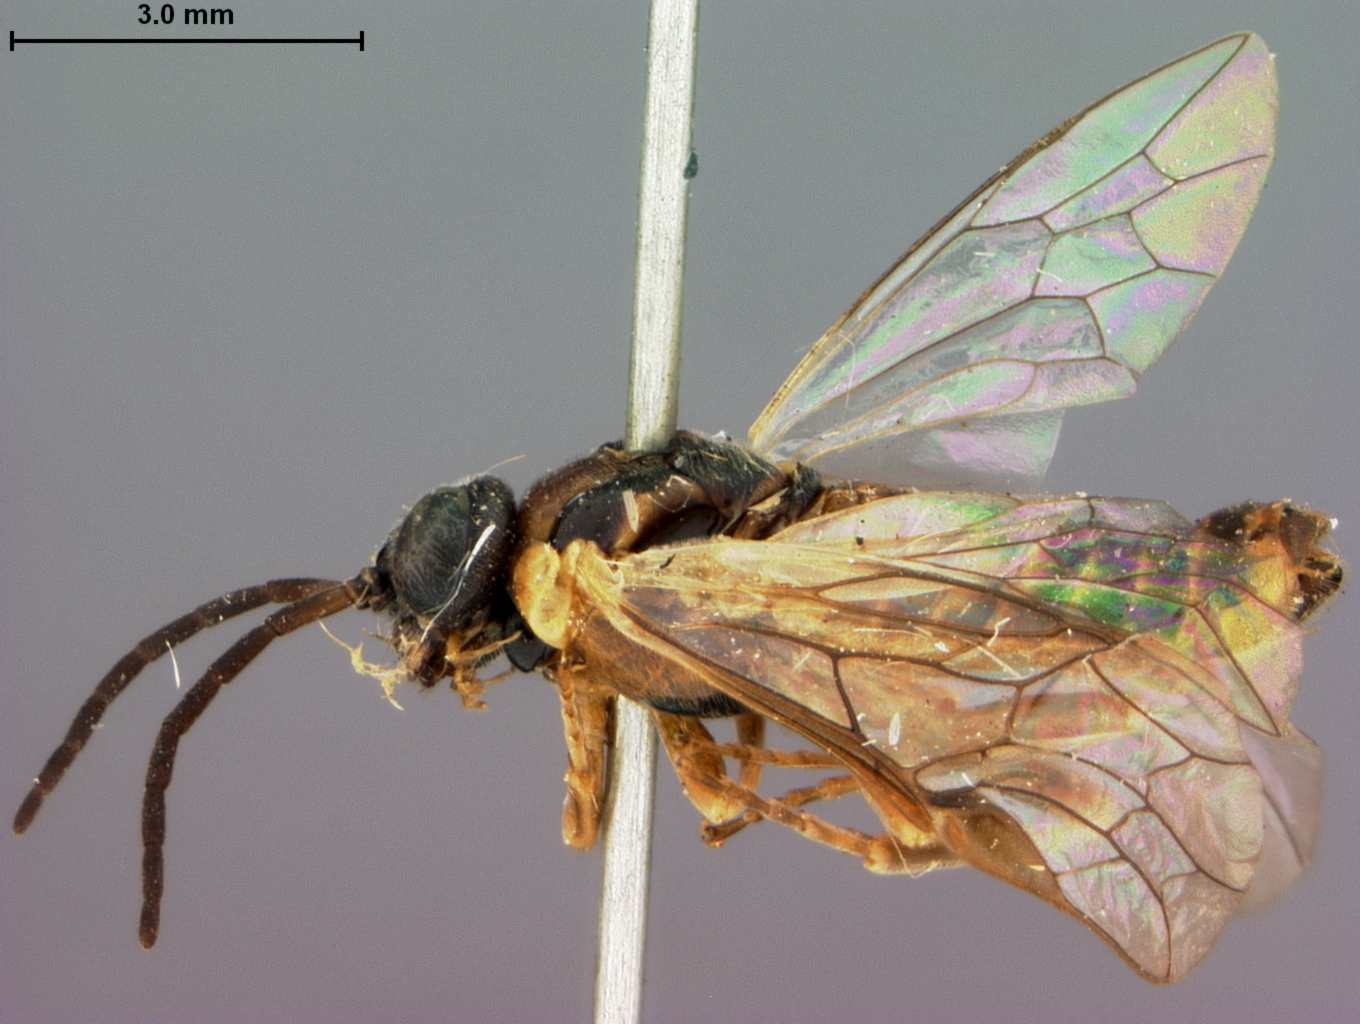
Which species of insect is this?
Craterocercus quercivorus
